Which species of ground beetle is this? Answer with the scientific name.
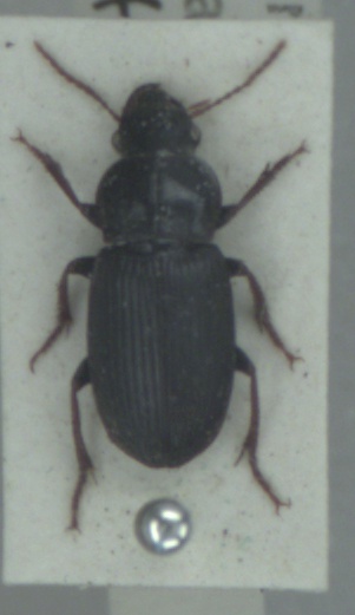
Harpalus attenuatus
